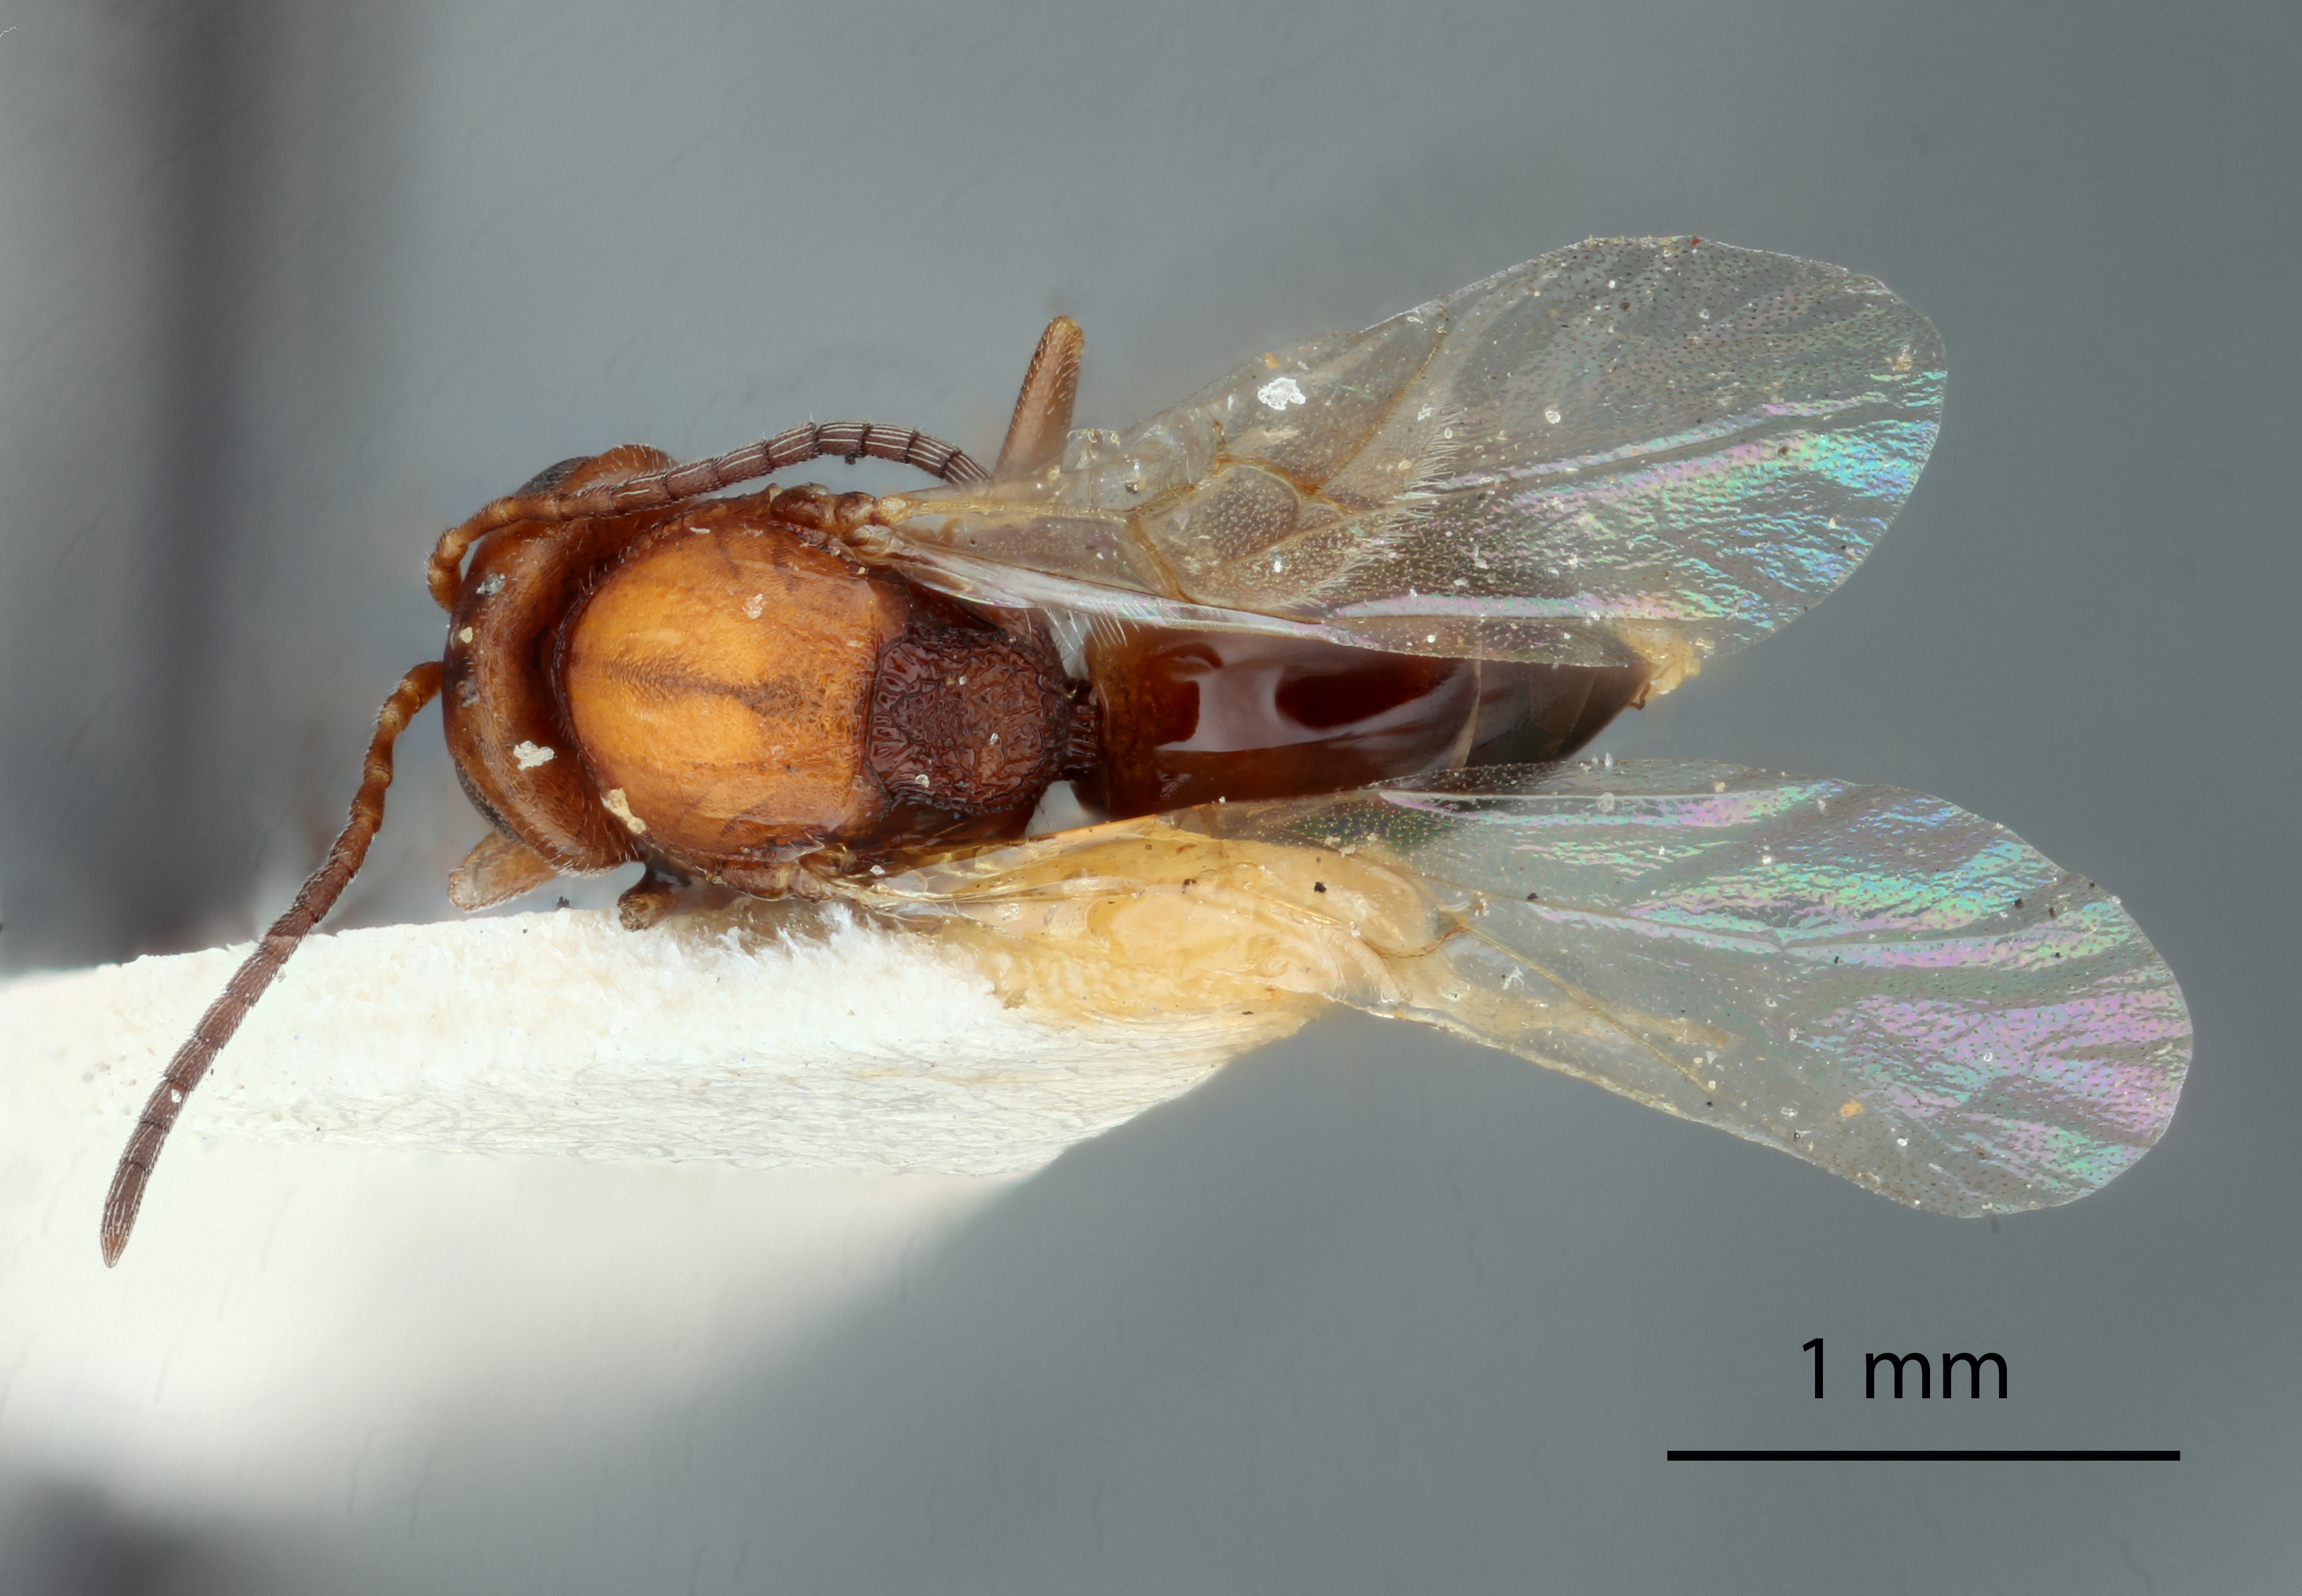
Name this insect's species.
Callirhytis petrina
